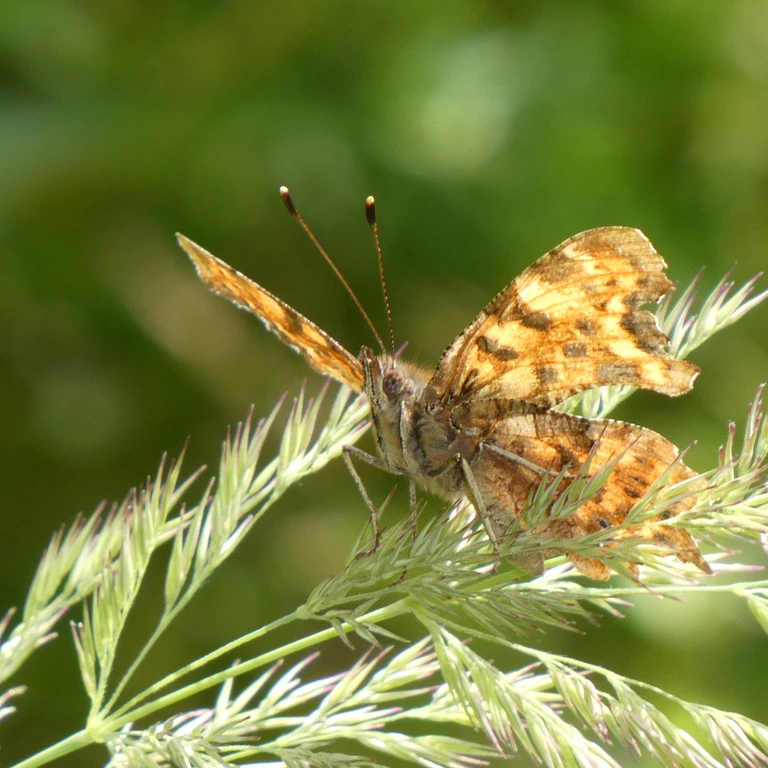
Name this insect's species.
Polygonia c-album
